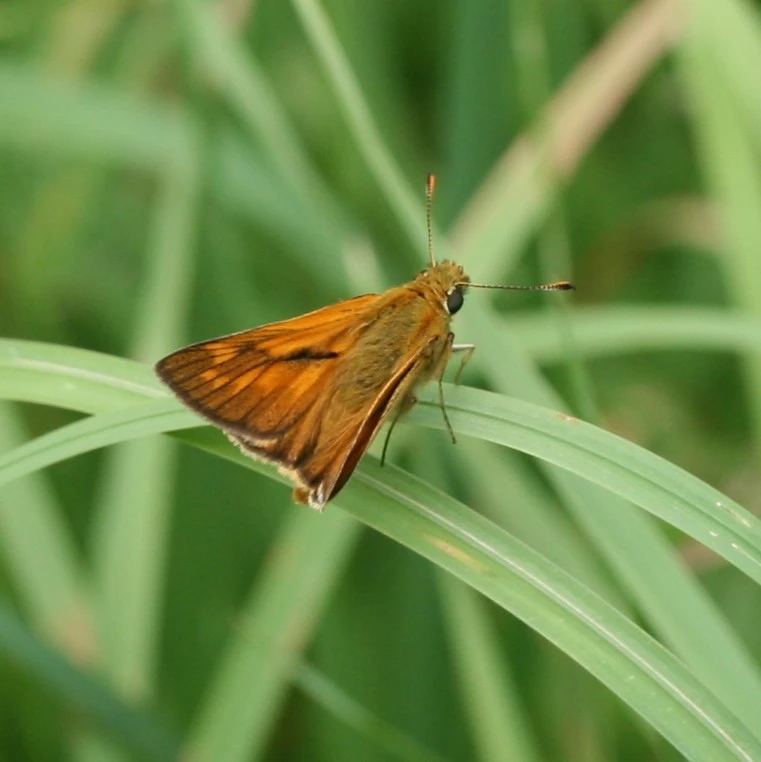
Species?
Ochlodes sylvanus (also Ochlodes venata)
